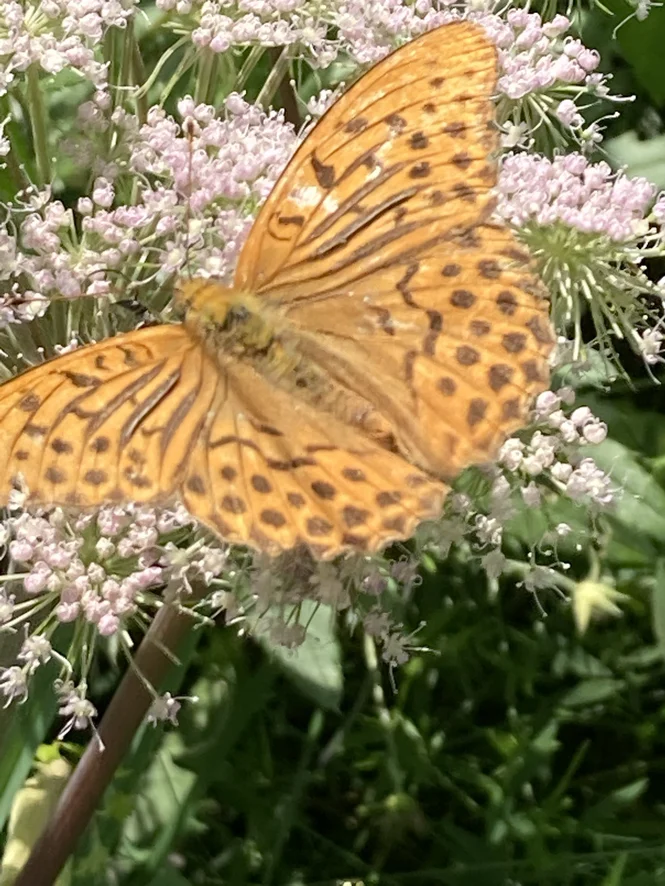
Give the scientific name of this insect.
Argynnis paphia
